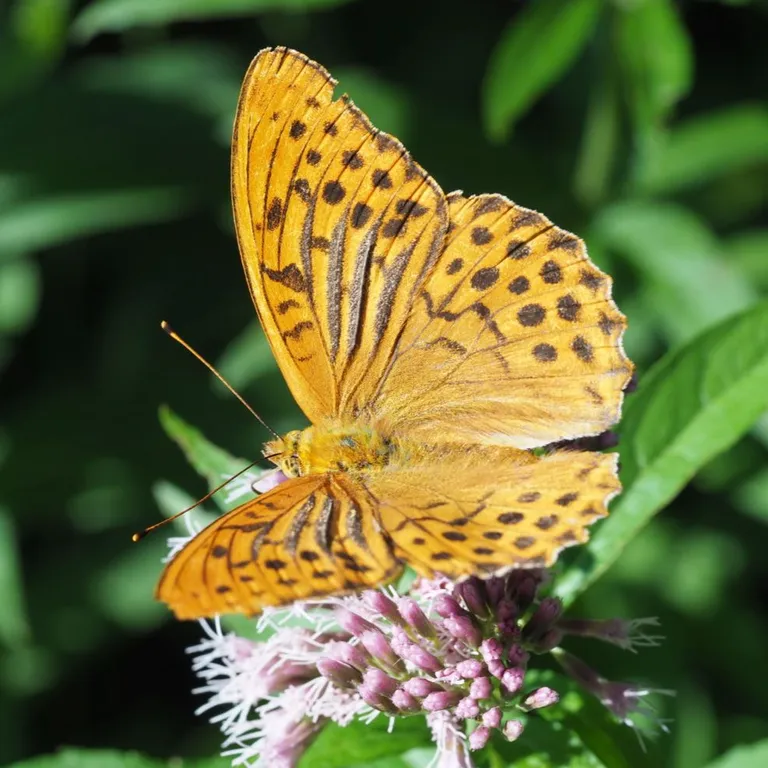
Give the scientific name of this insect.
Argynnis paphia
